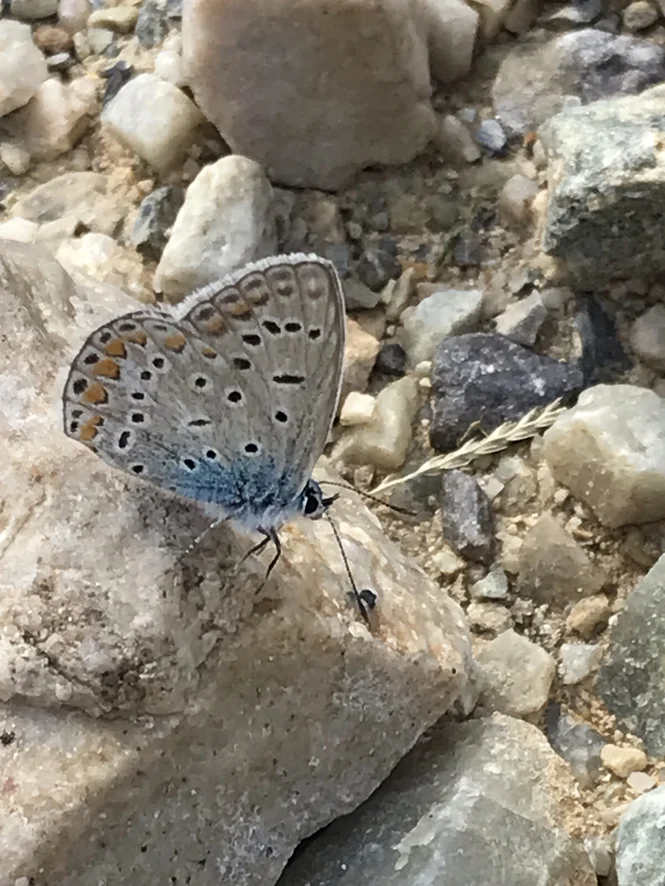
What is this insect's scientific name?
Polyommatus icarus
